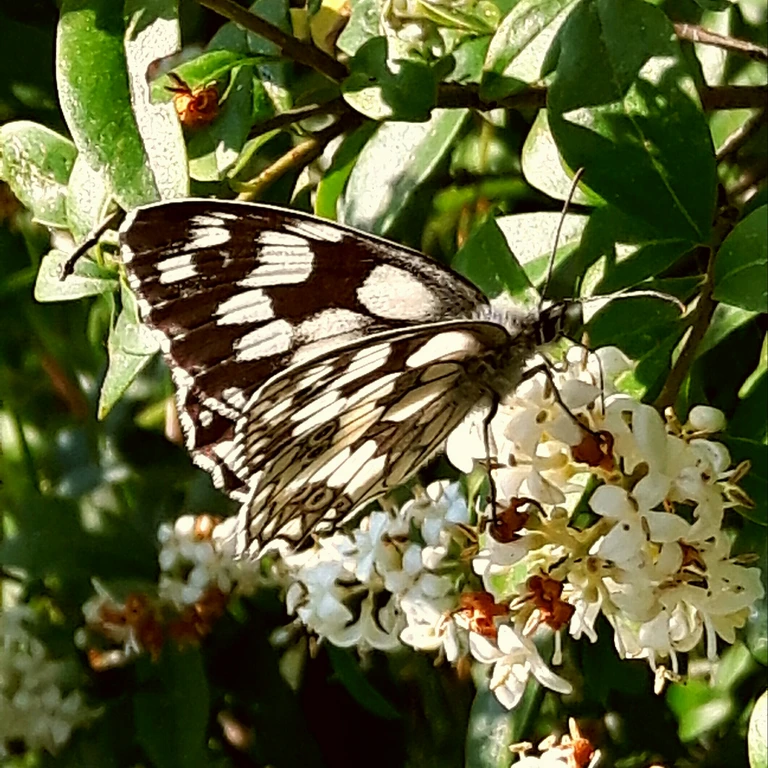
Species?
Melanargia galathea
